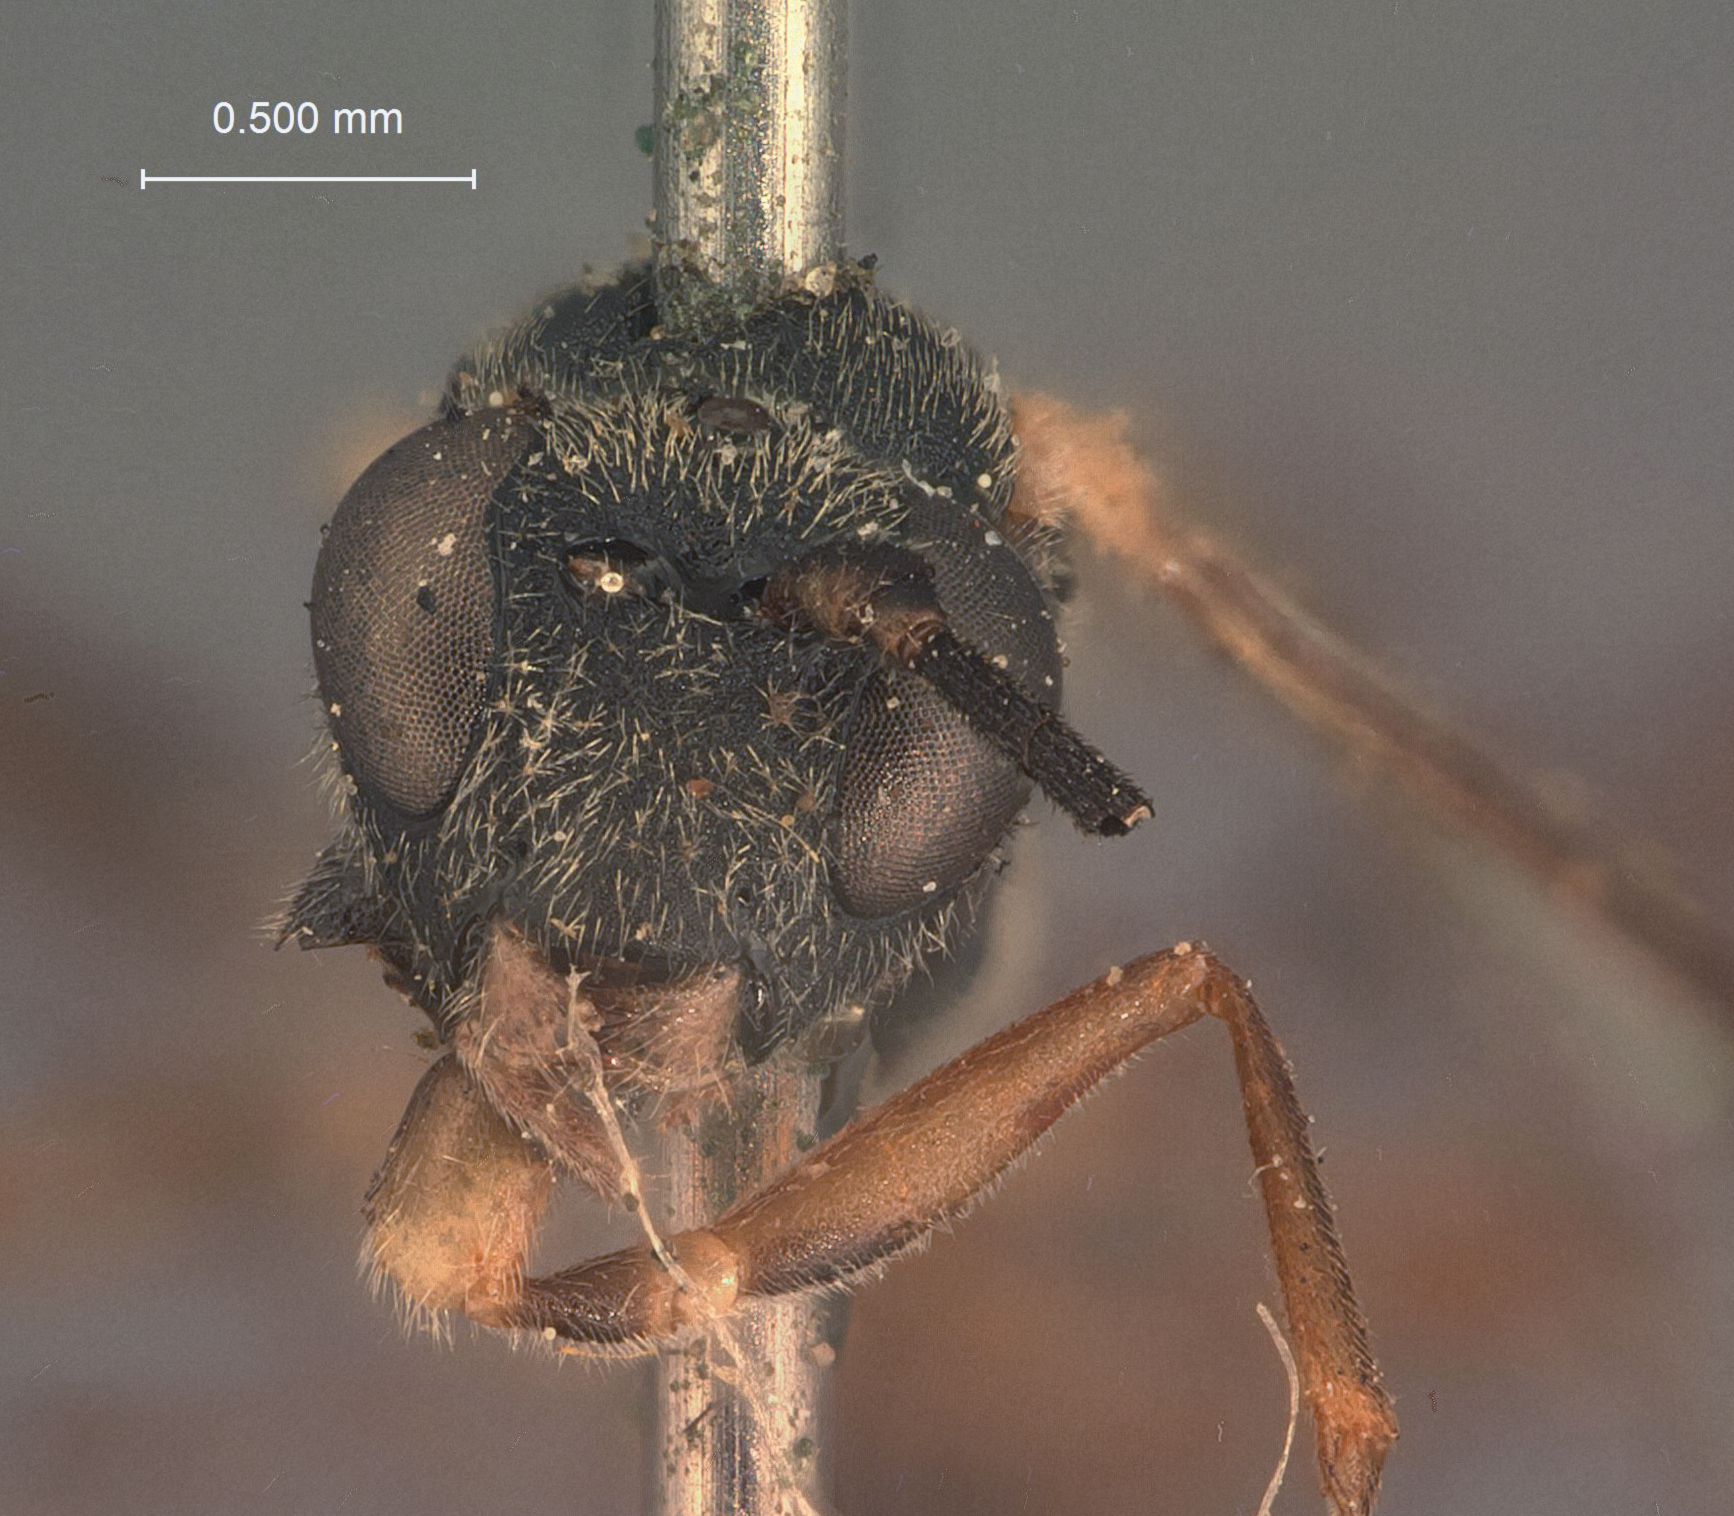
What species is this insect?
Nematopodius texanus
